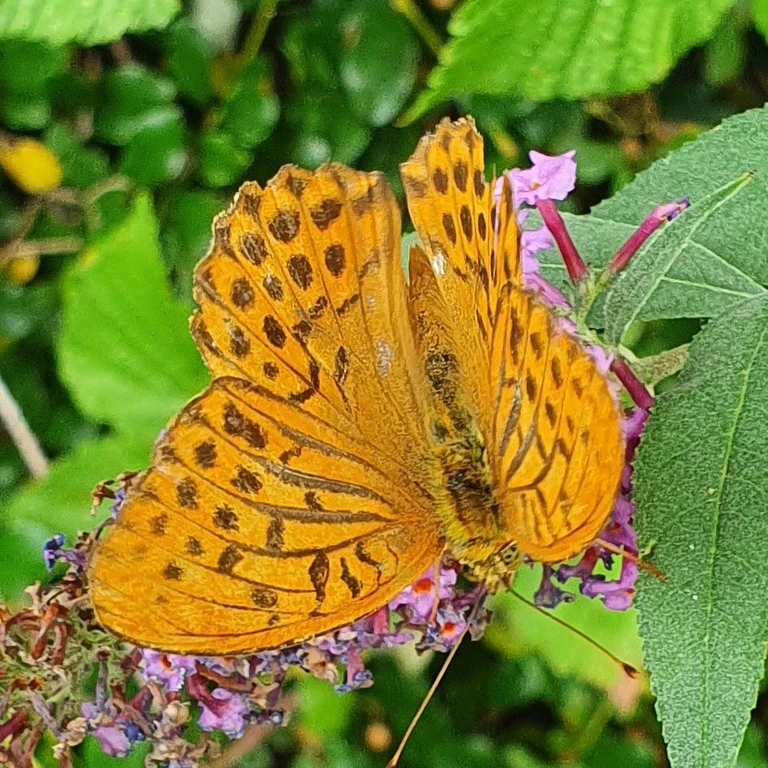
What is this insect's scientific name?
Argynnis paphia
